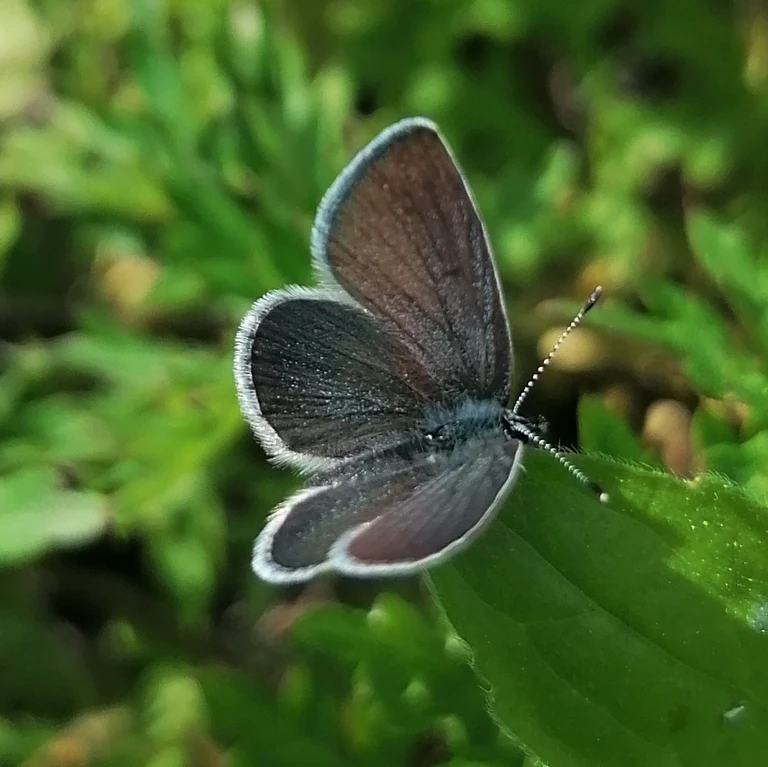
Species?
Cupido minimus
